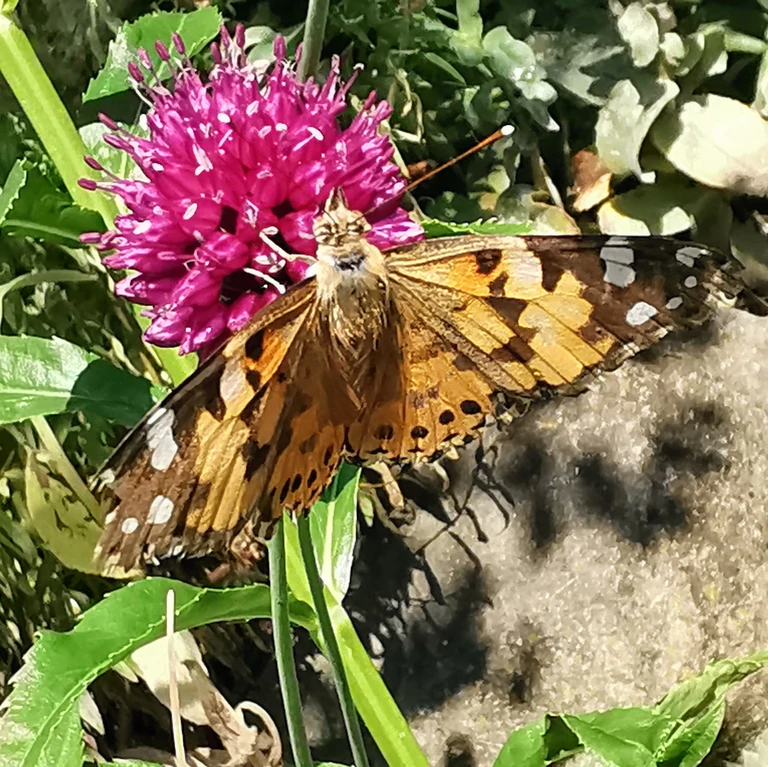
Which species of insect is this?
Vanessa cardui
